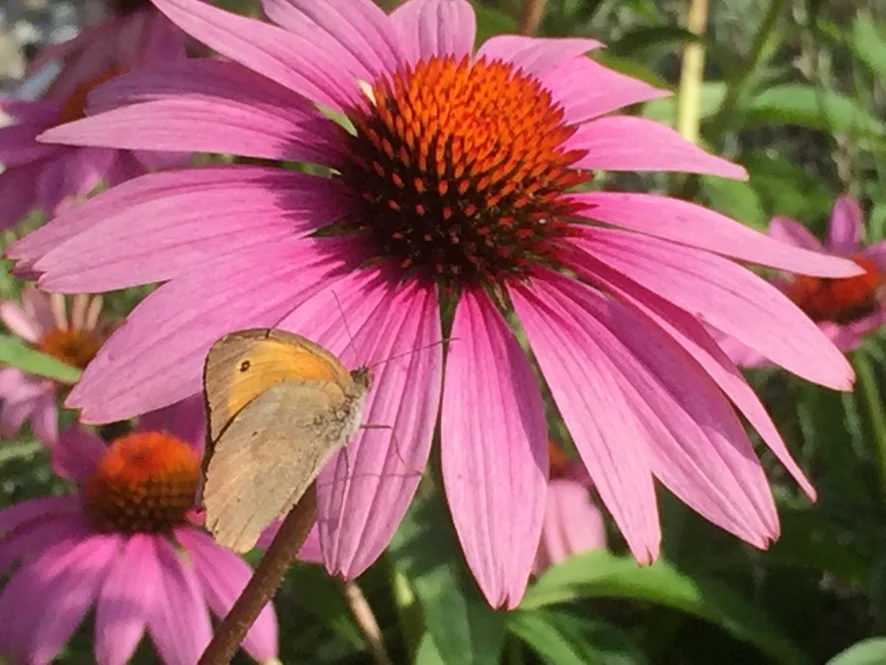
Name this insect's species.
Maniola jurtina
